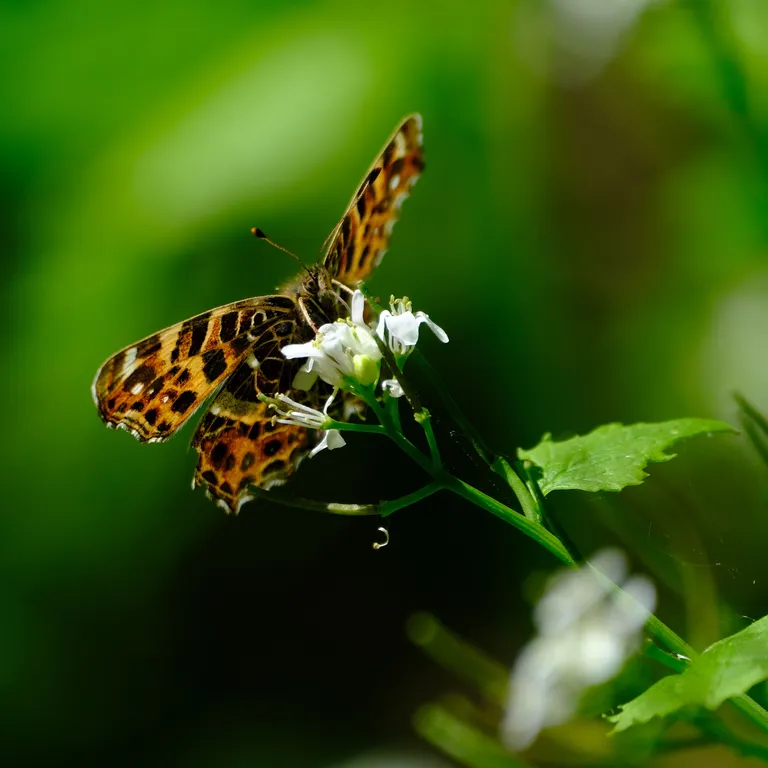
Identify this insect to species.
Araschnia levana
